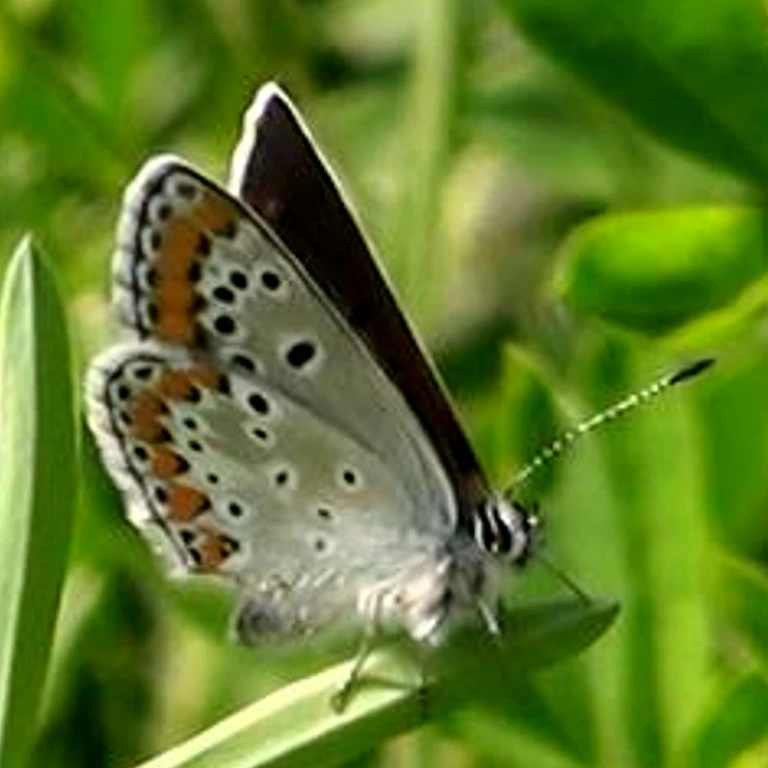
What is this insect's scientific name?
Aricia agestis/artaxerxes
